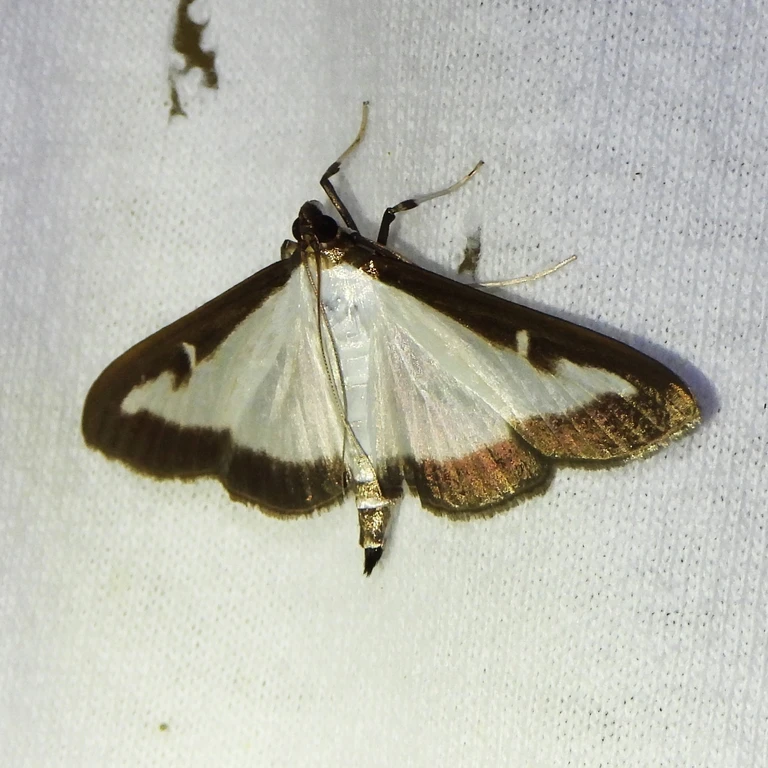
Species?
Cydalima perspectalis
